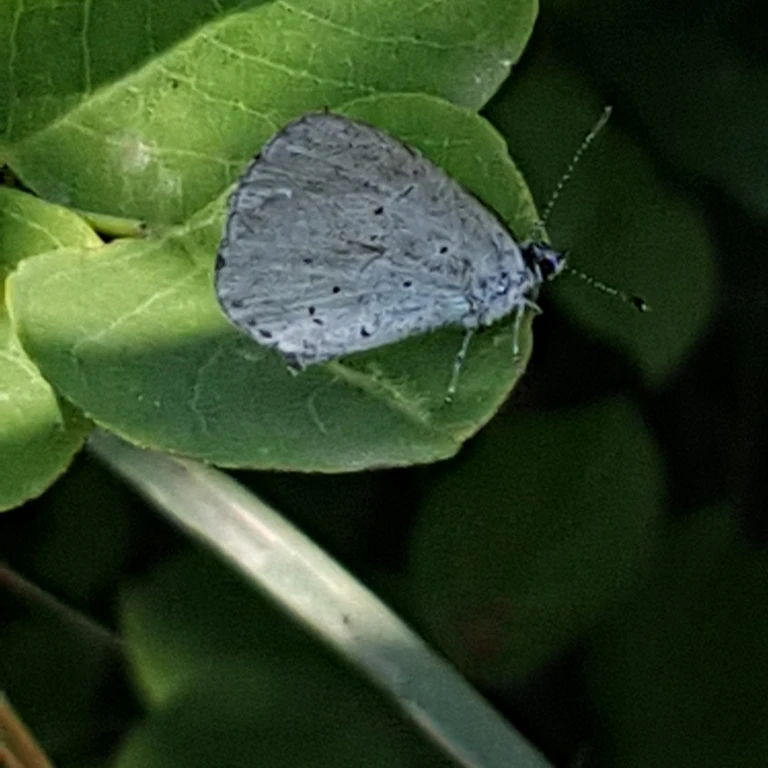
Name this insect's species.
Celastrina argiolus
